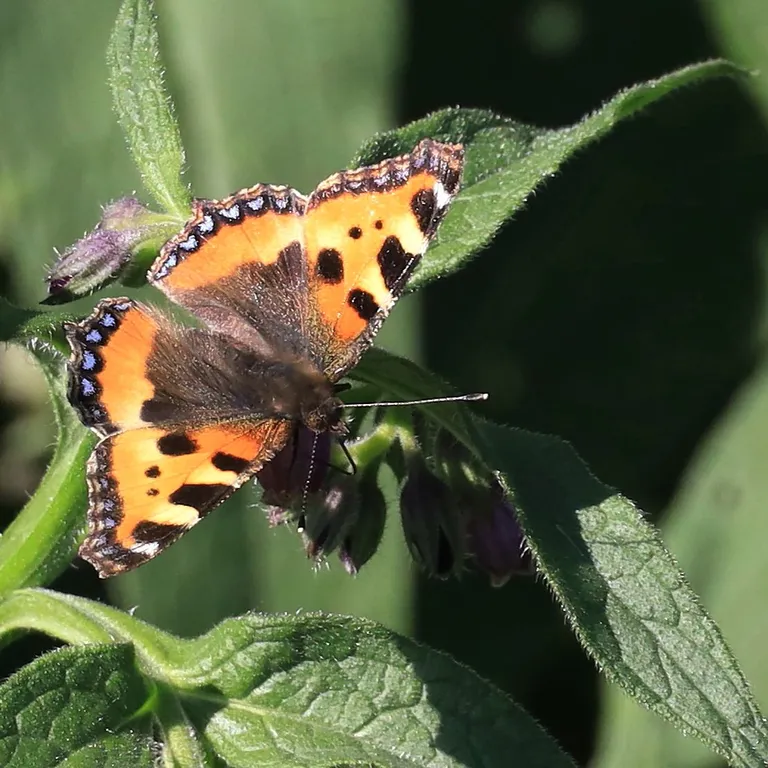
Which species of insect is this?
Aglais urticae
